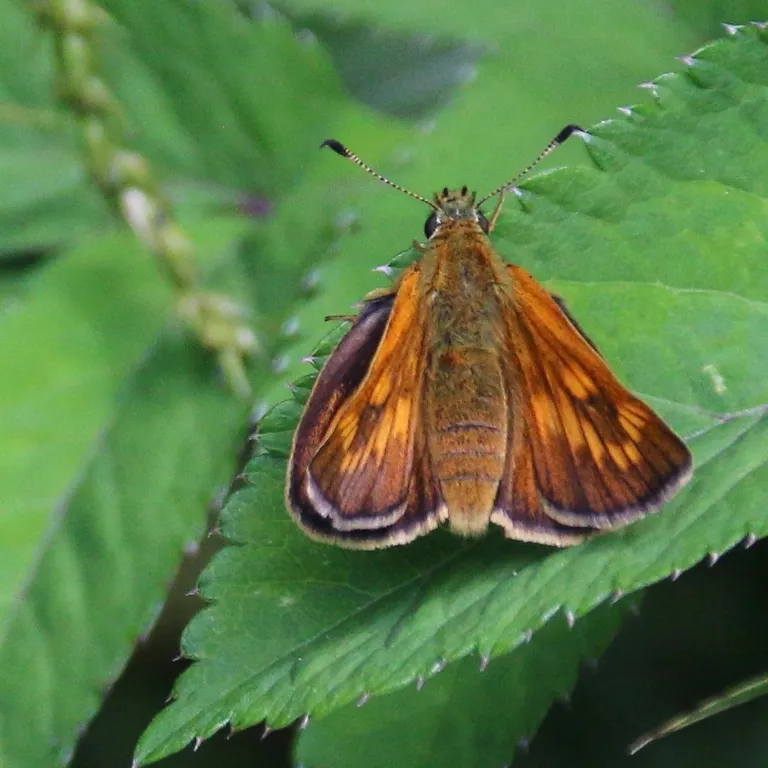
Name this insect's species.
Ochlodes sylvanus (also Ochlodes venata)
